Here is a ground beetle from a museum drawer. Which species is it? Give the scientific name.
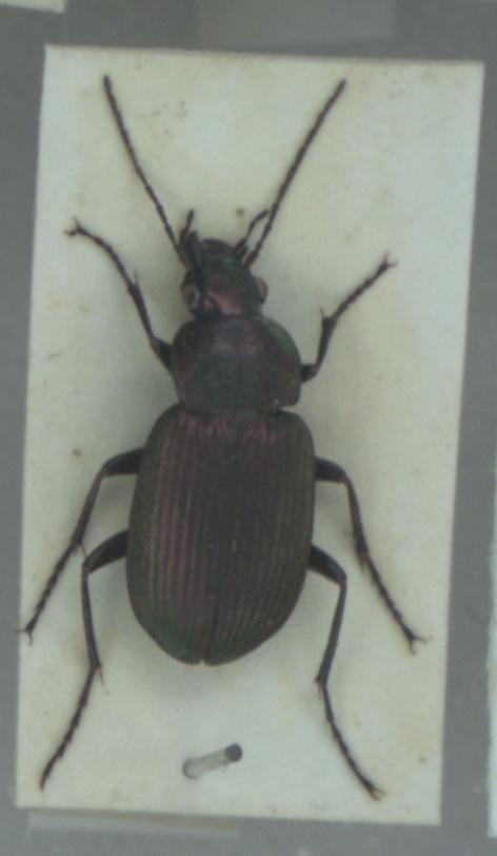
Chlaenius nigricornis
